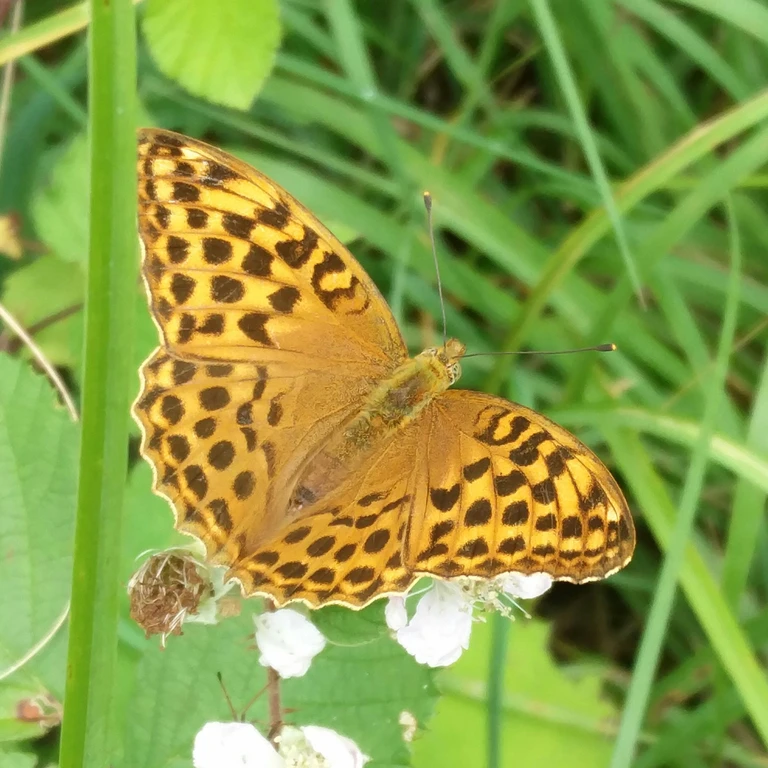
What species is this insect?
Argynnis paphia
